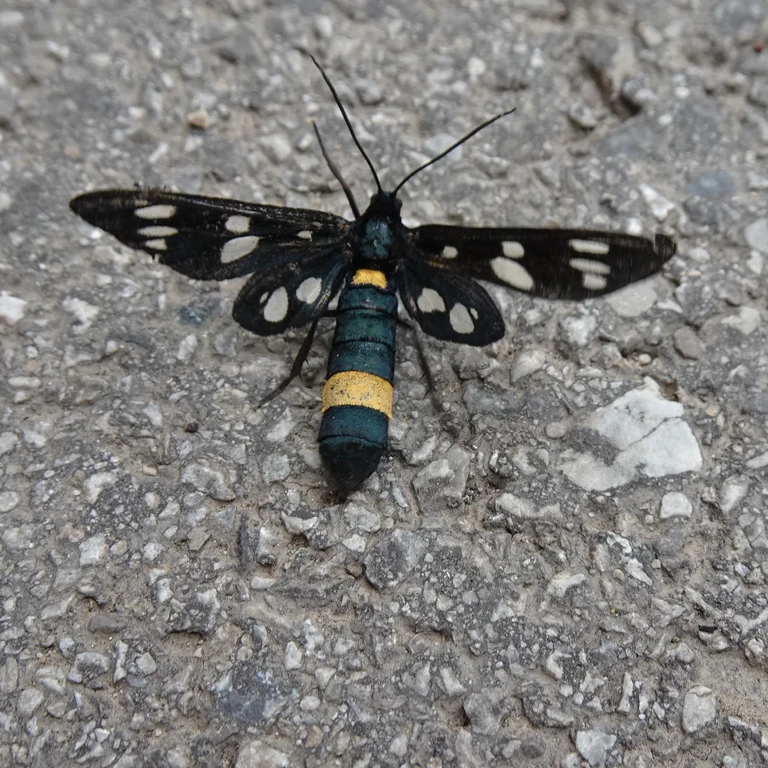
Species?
Amata phegea
